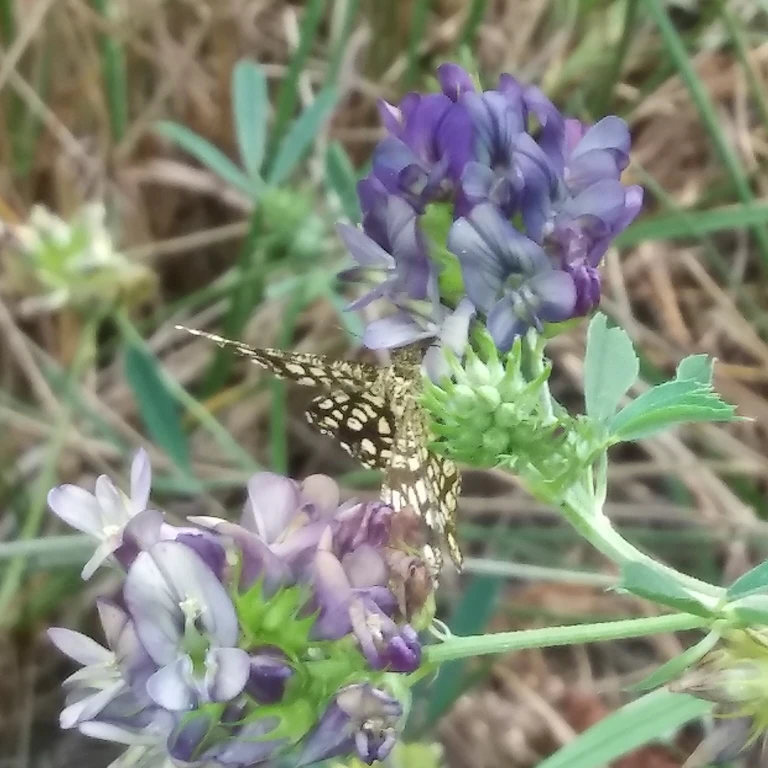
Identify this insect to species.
Chiasmia clathrata
